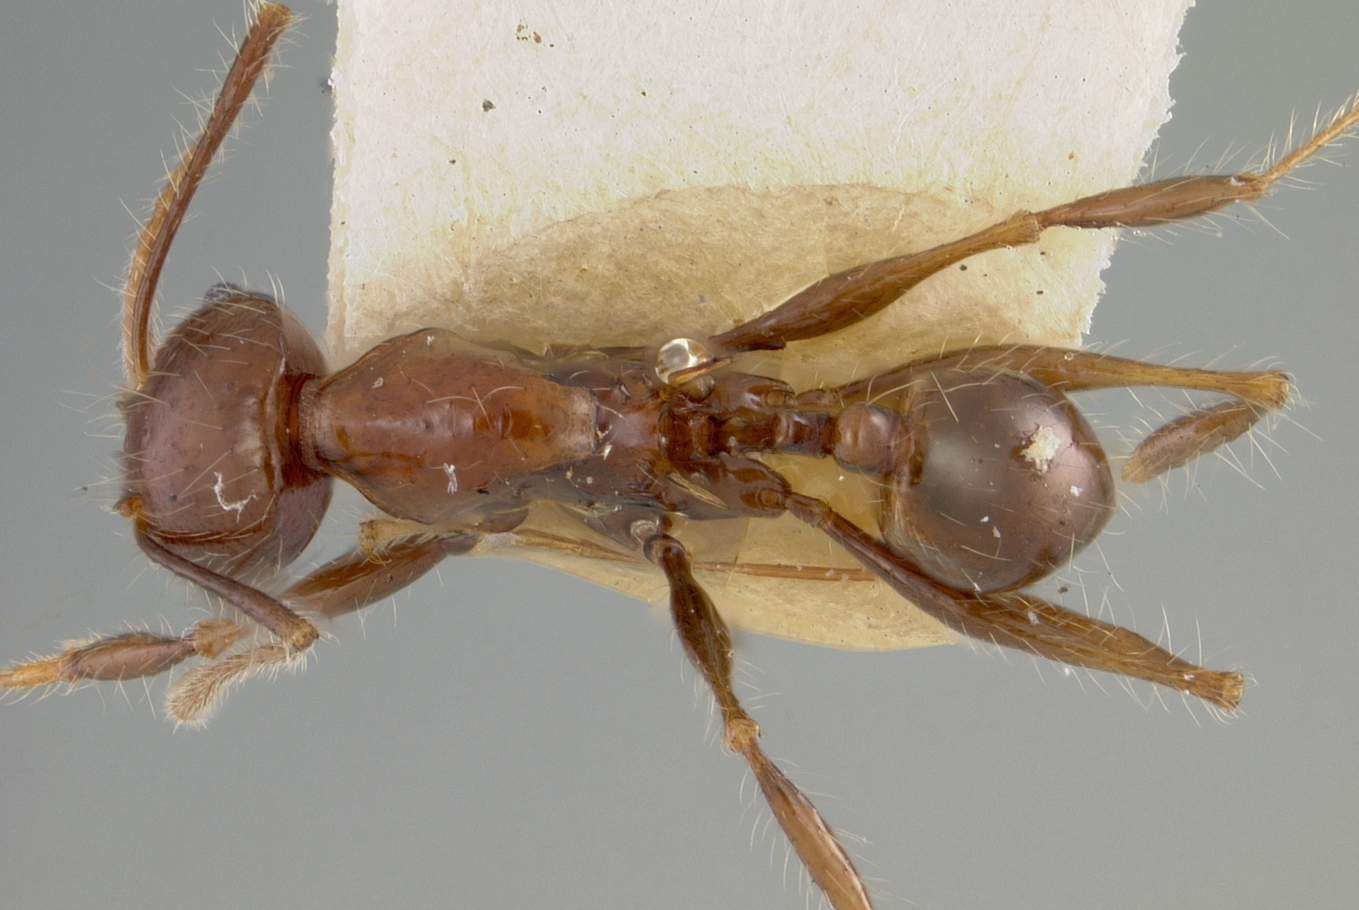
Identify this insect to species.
Pheidole colaensis
